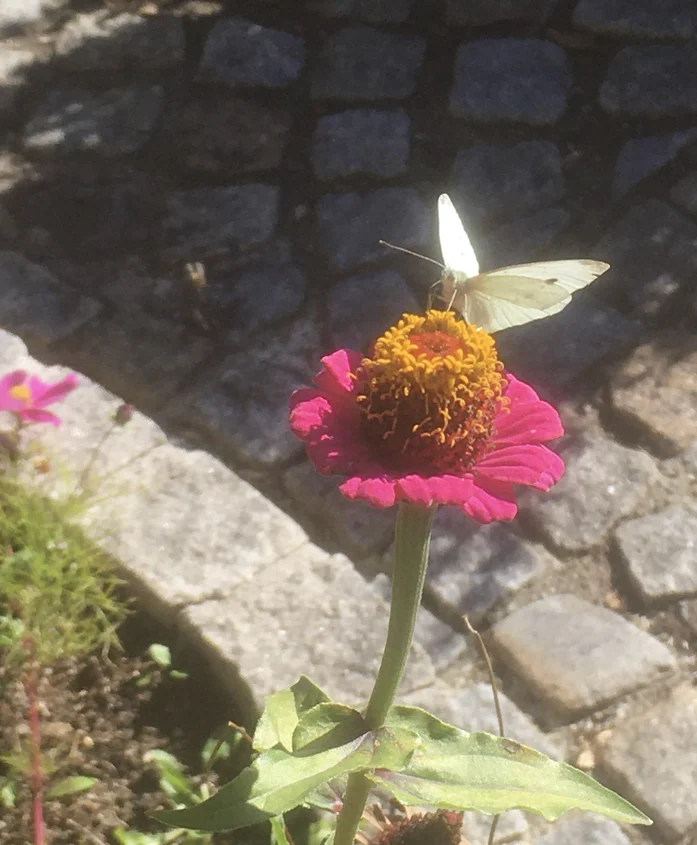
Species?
Pieris rapae
